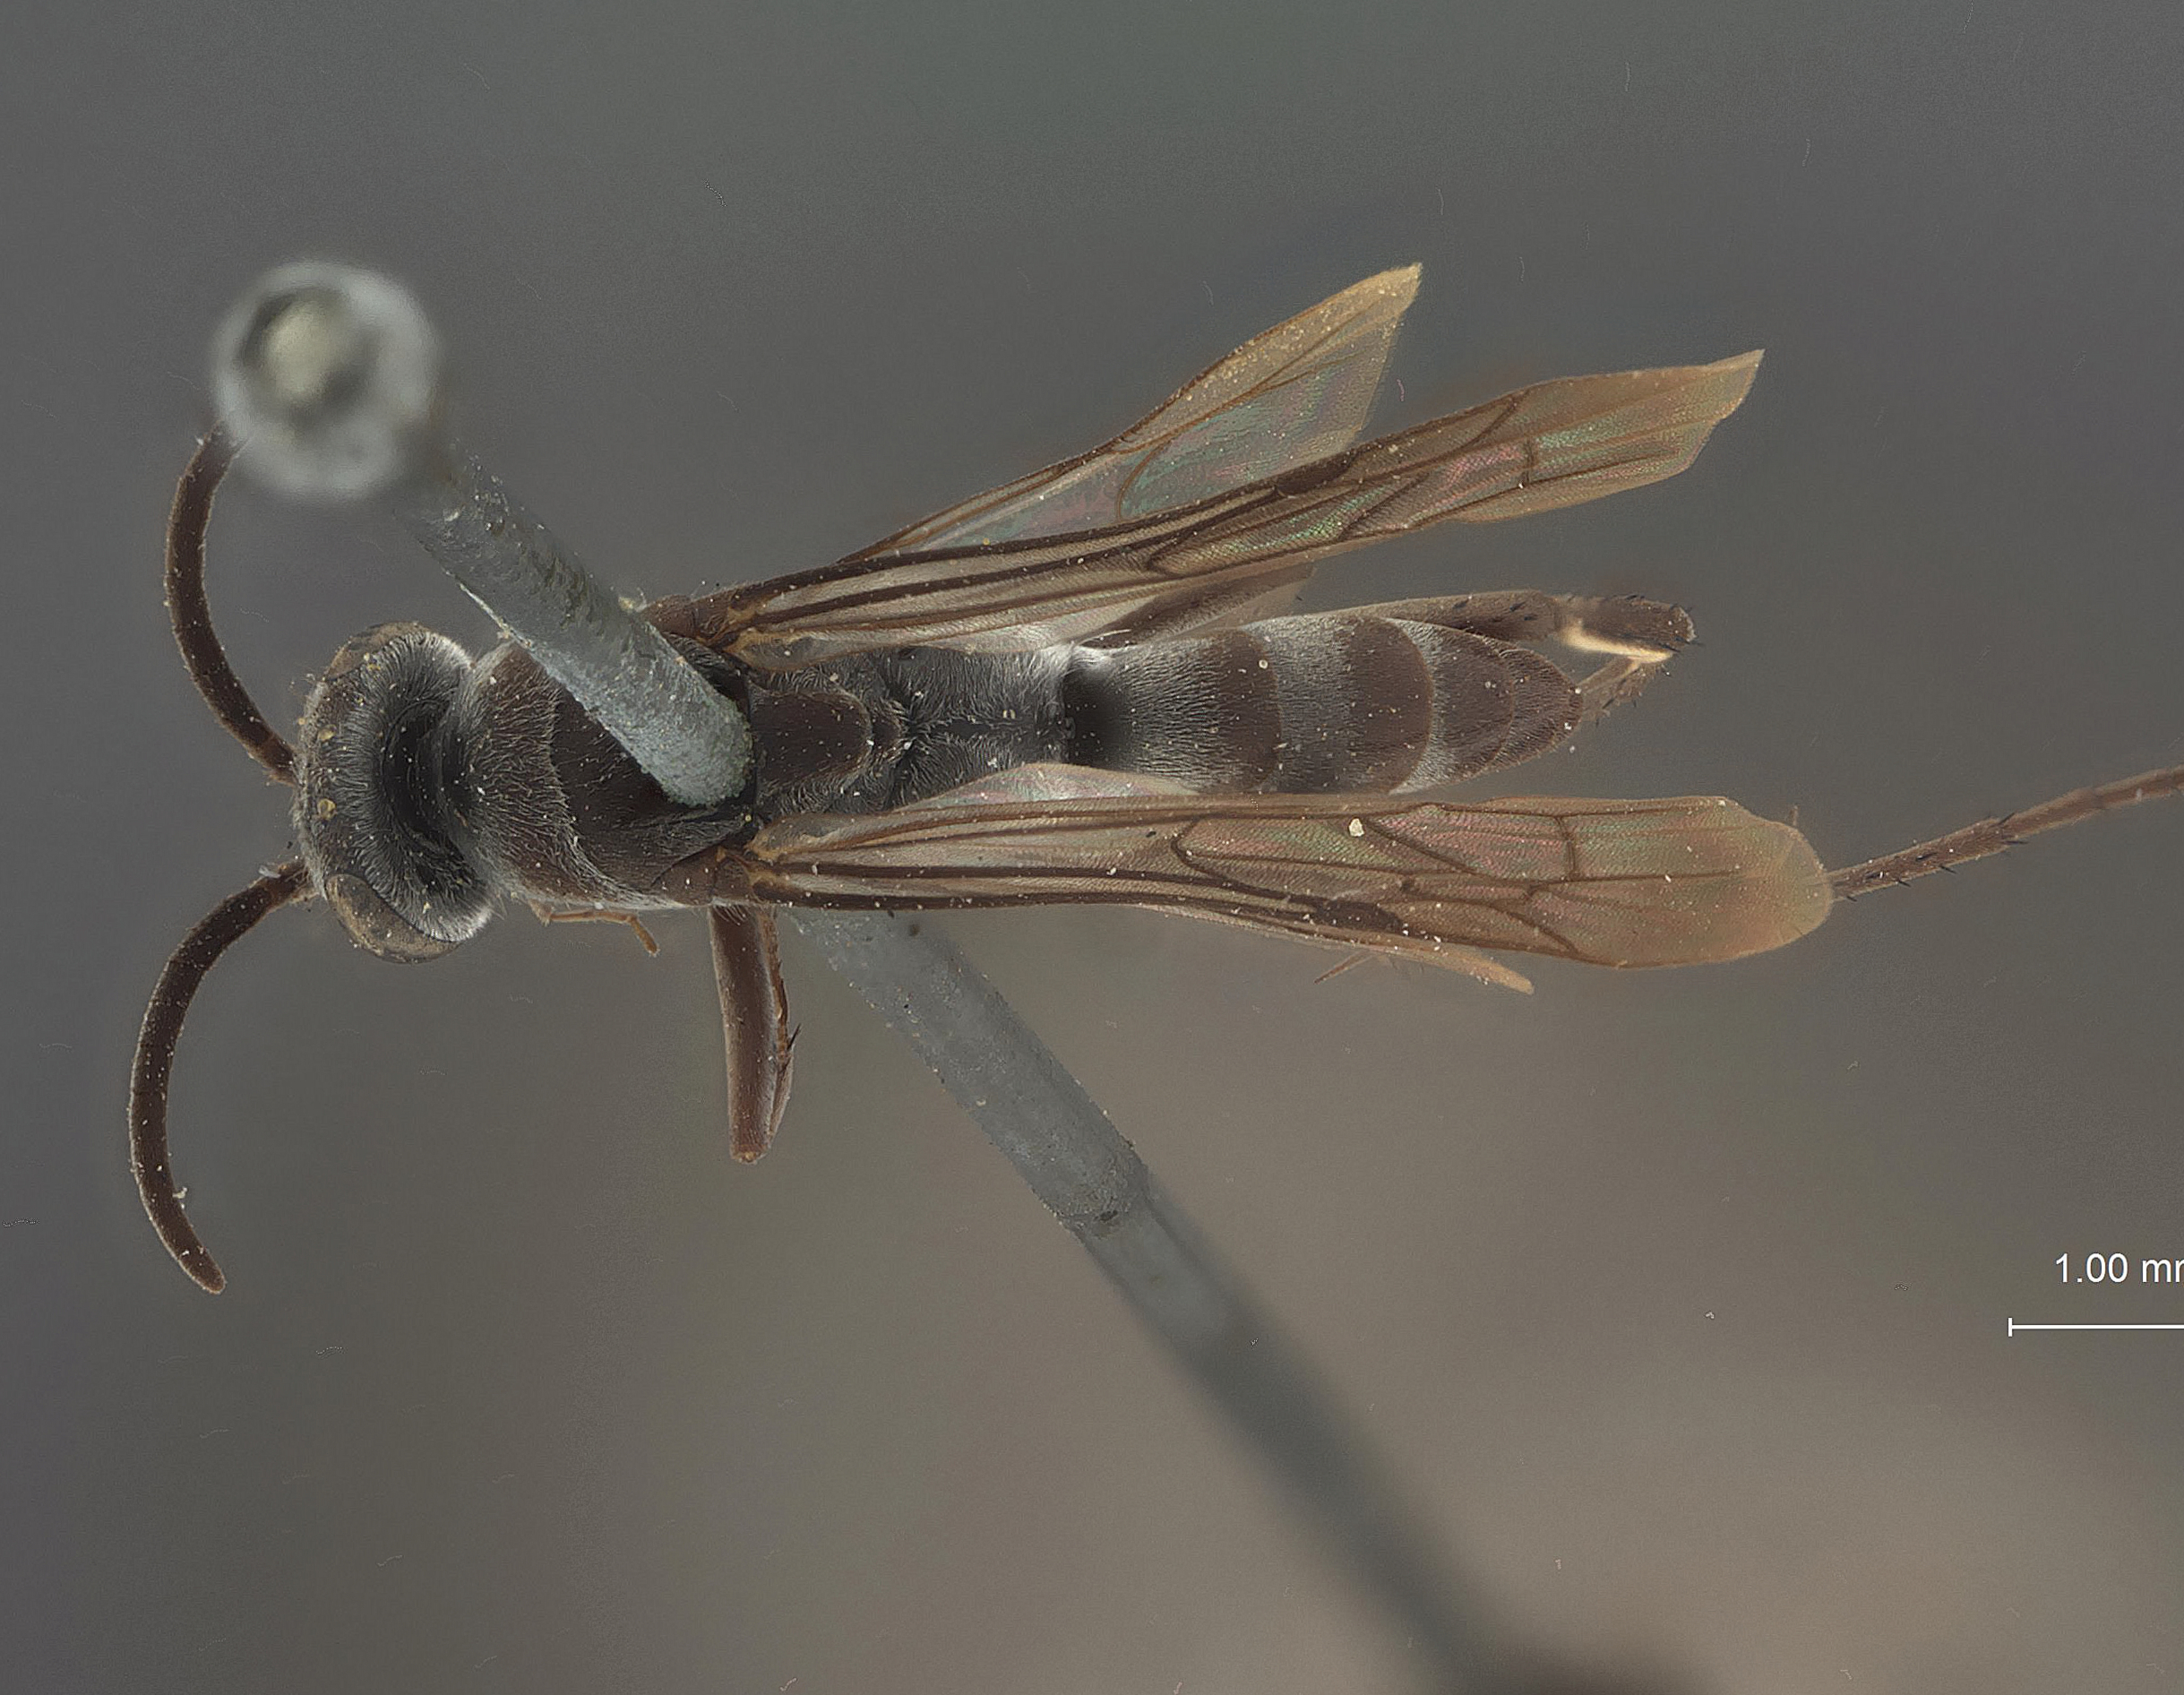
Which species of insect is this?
Planiceps euferalis
